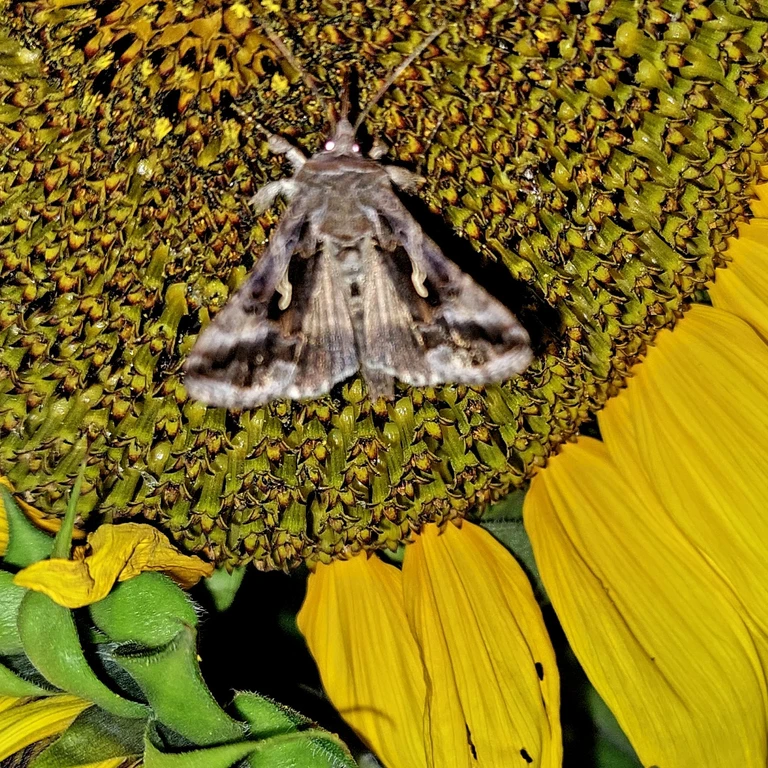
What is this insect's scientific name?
Autographa gamma
